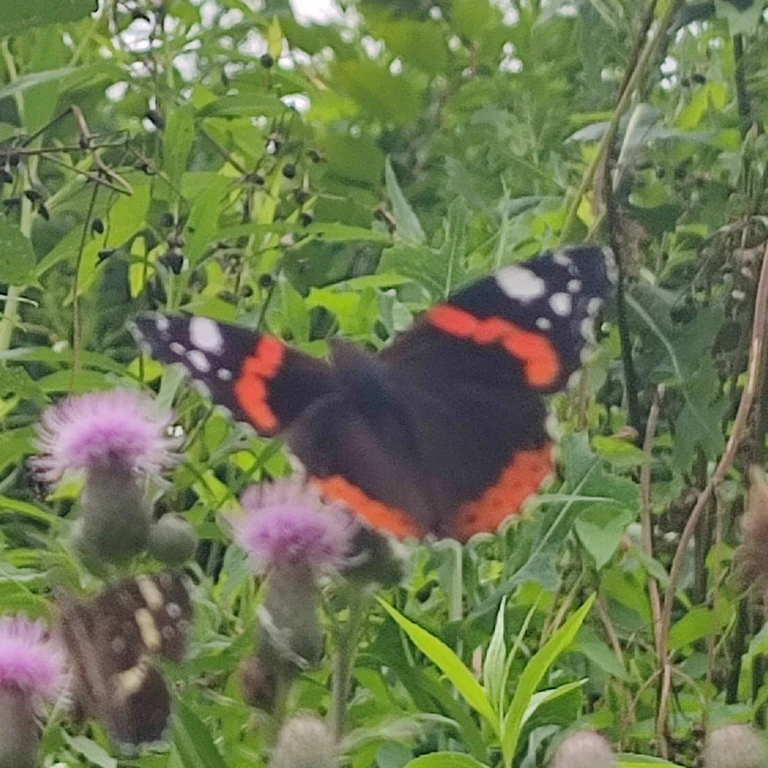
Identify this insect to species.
Vanessa atalanta
